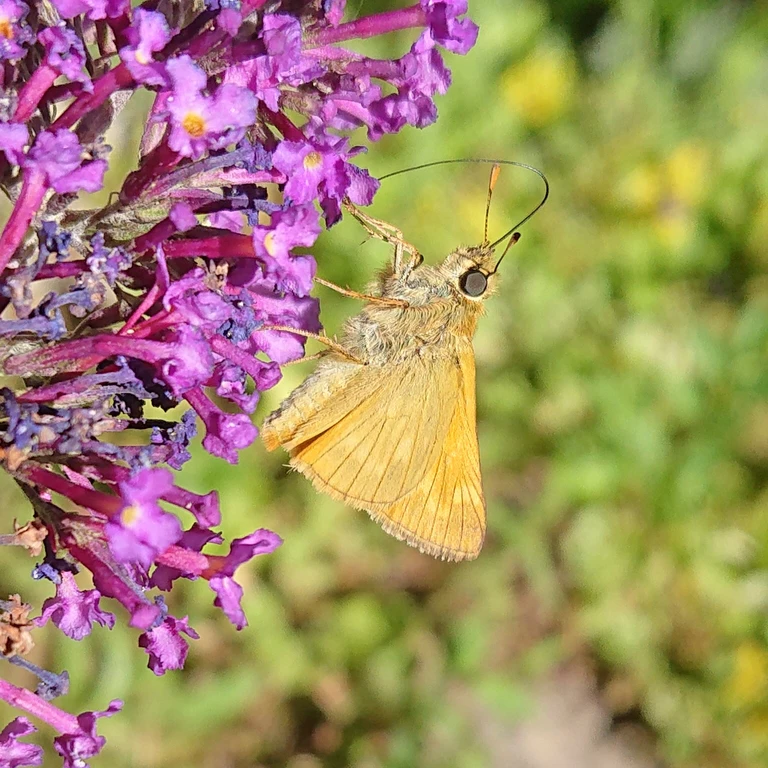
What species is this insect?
Ochlodes sylvanus (also Ochlodes venata)
